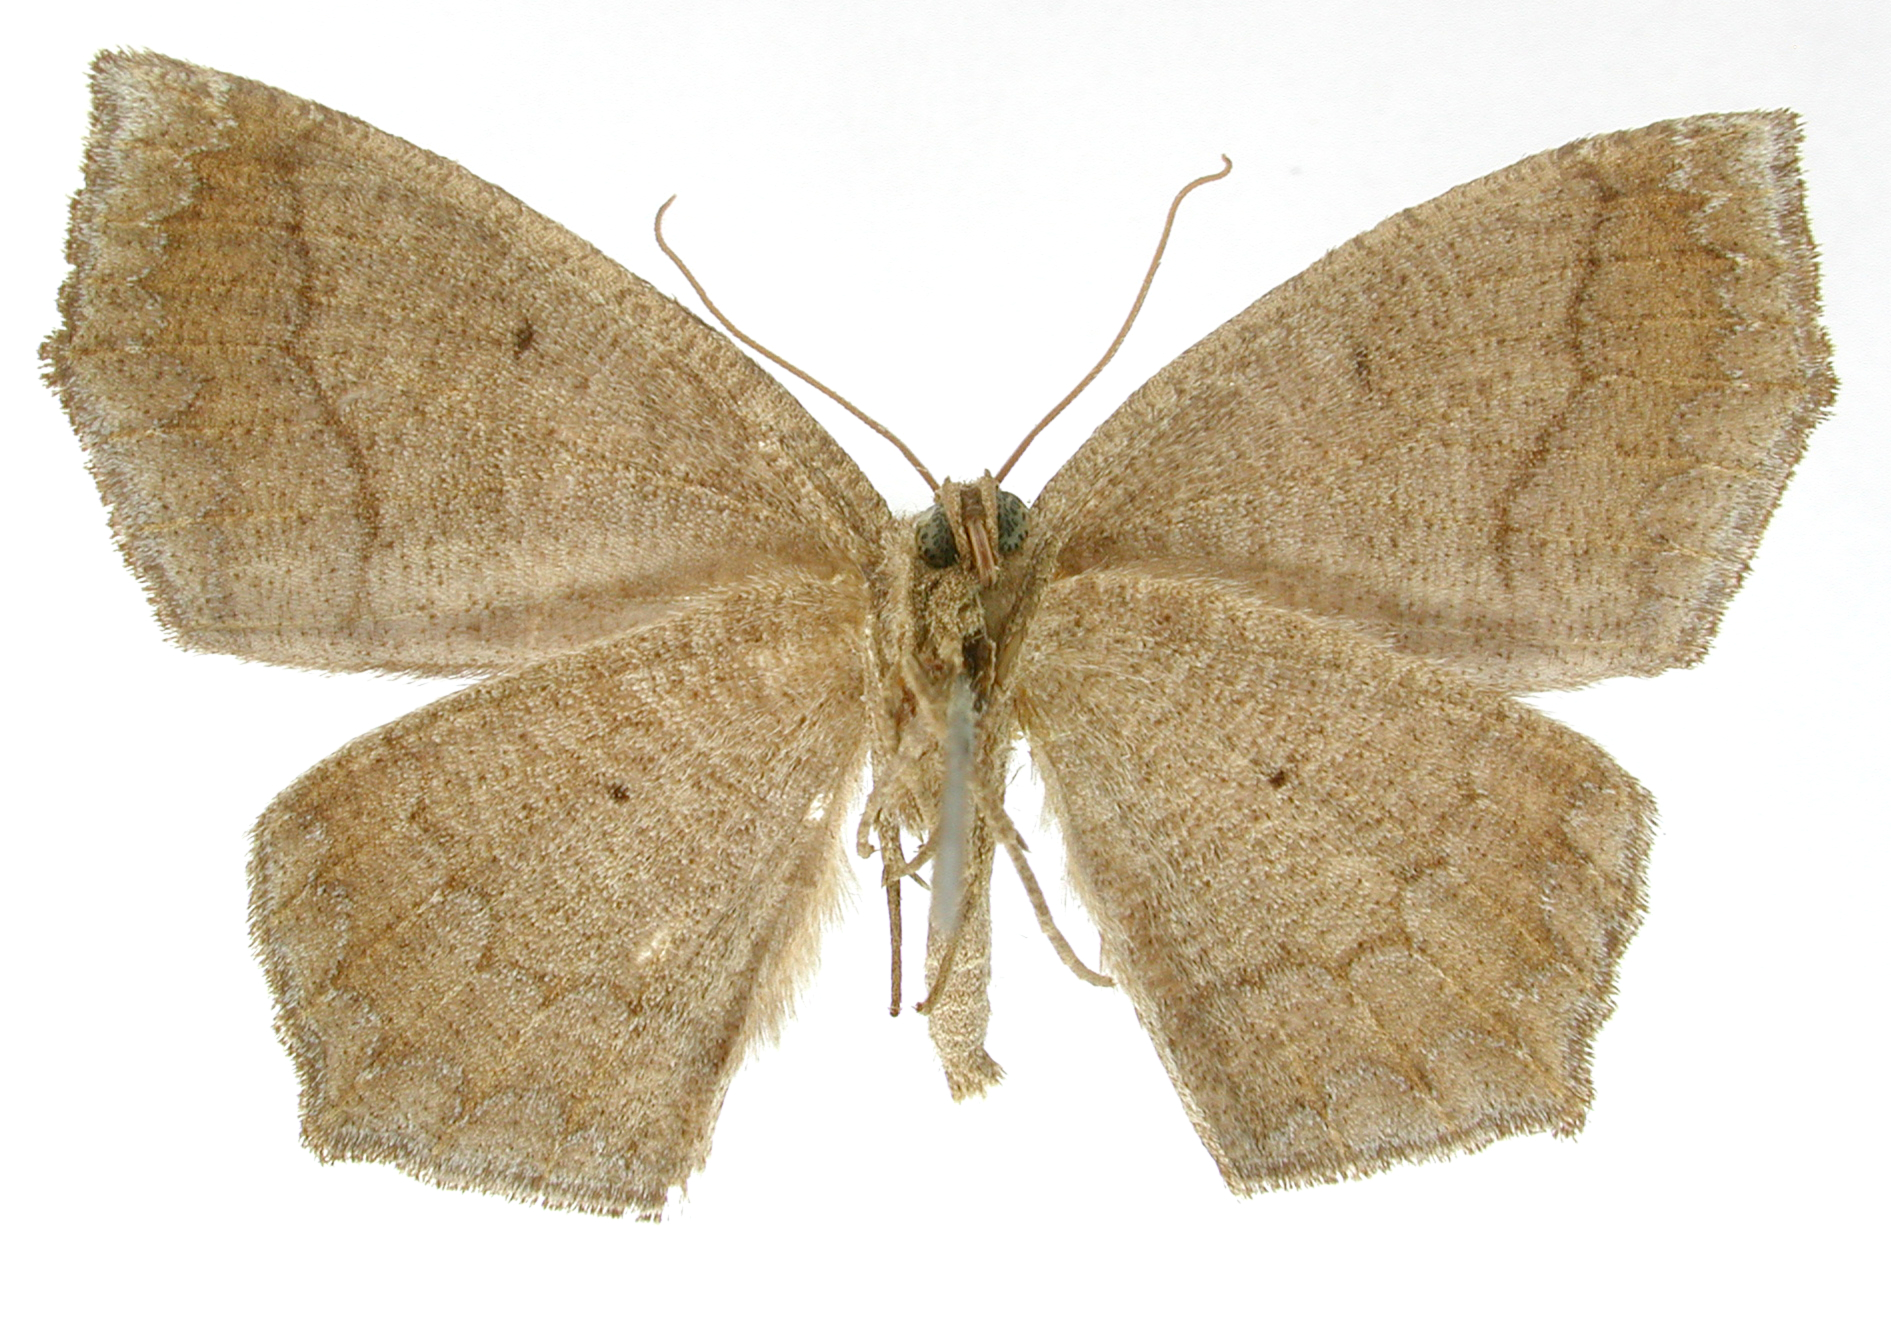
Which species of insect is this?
Clysia clotilda
